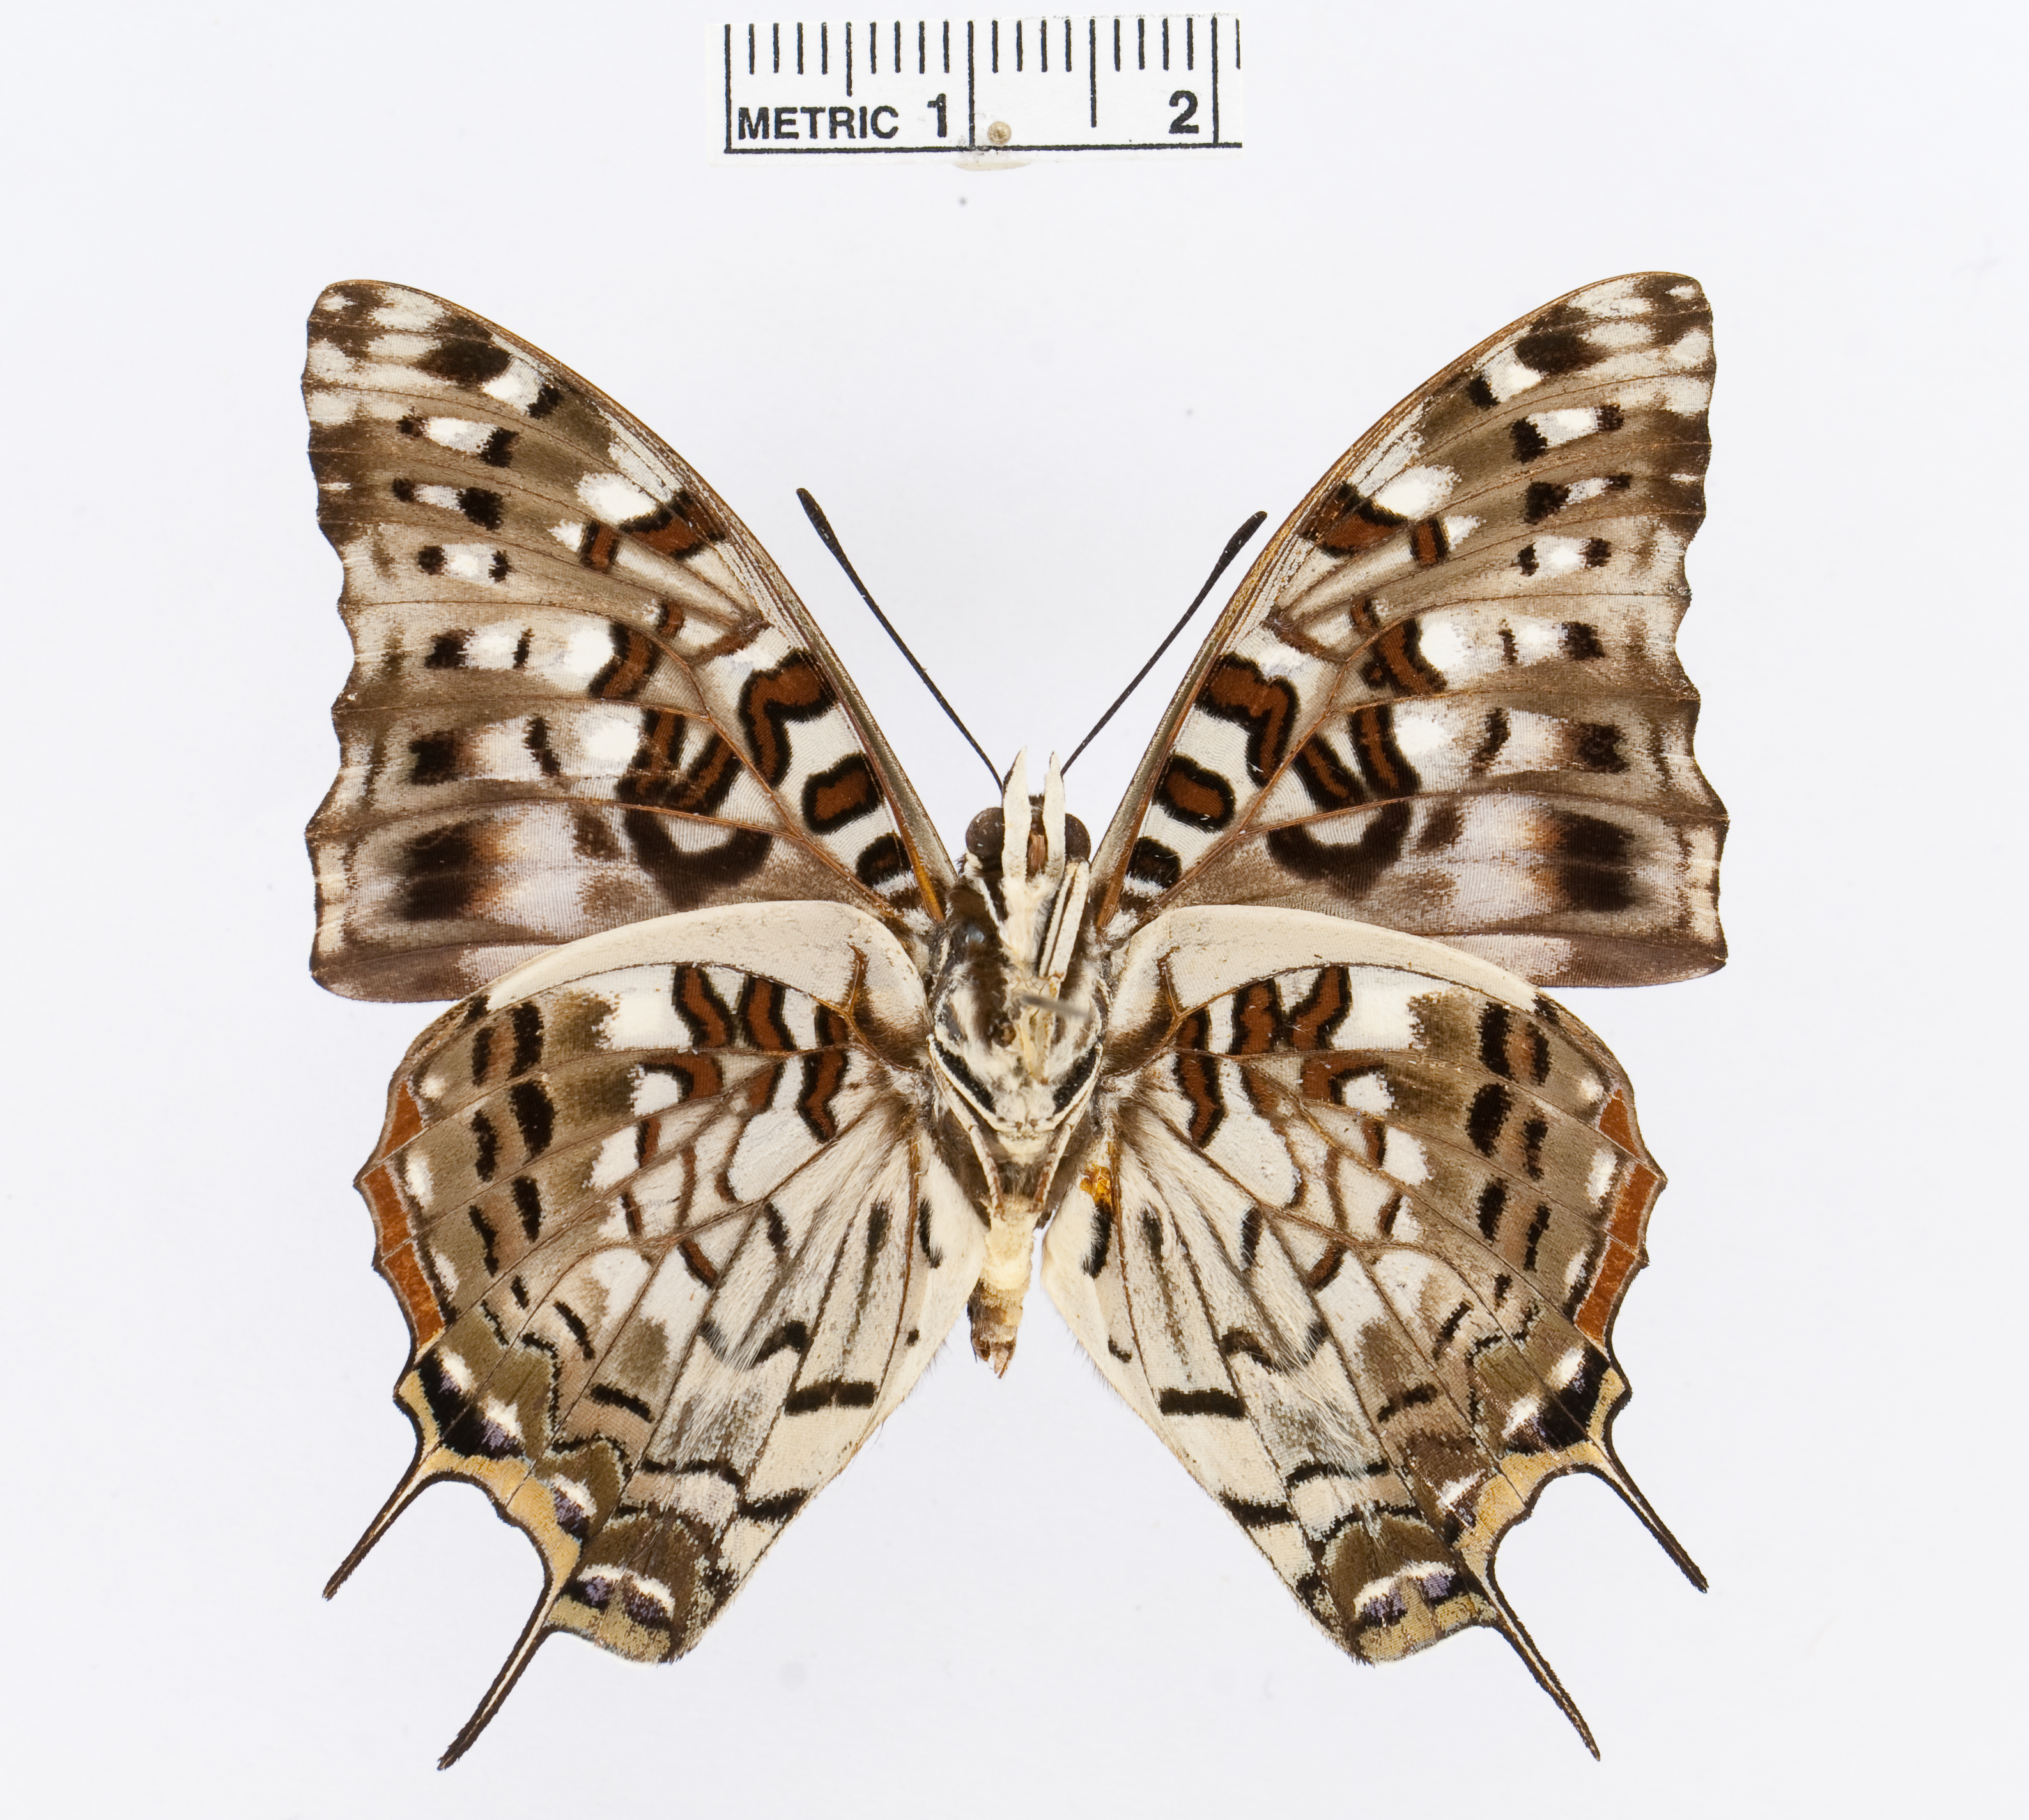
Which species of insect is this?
Charaxes cacuthus
